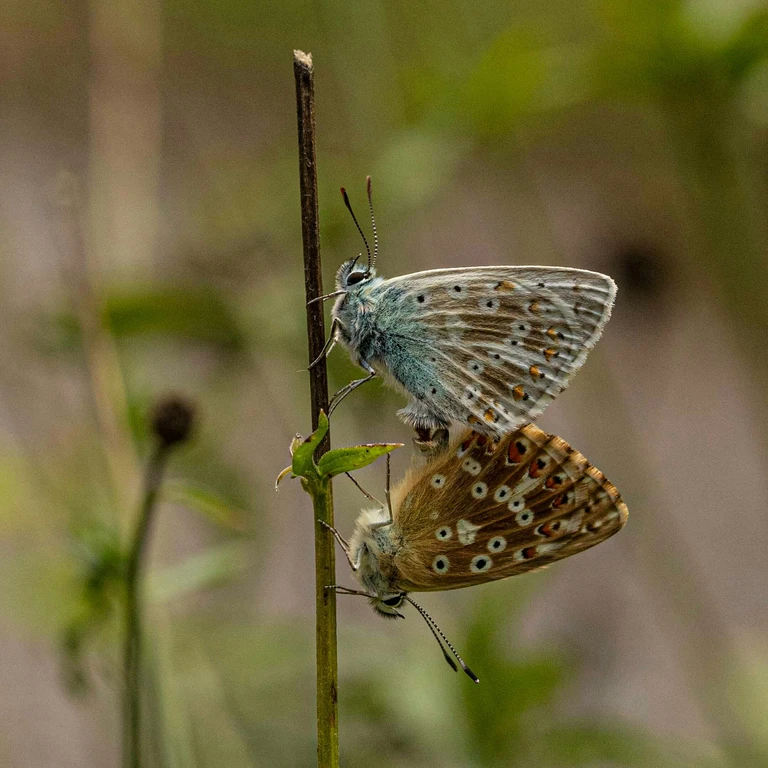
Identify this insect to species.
Lysandra coridon
